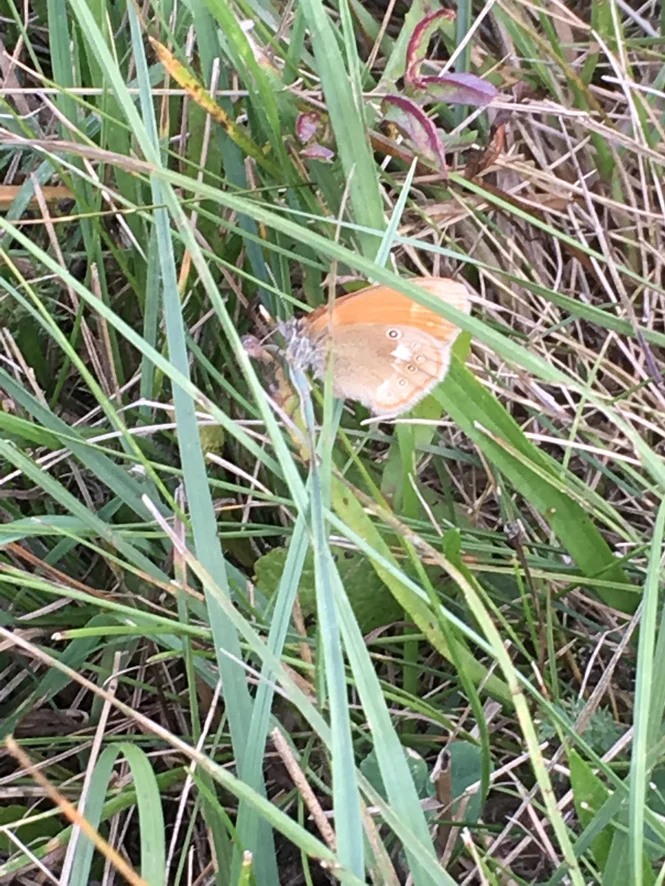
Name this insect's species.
Coenonympha glycerion (also Coenonympha iphis)
